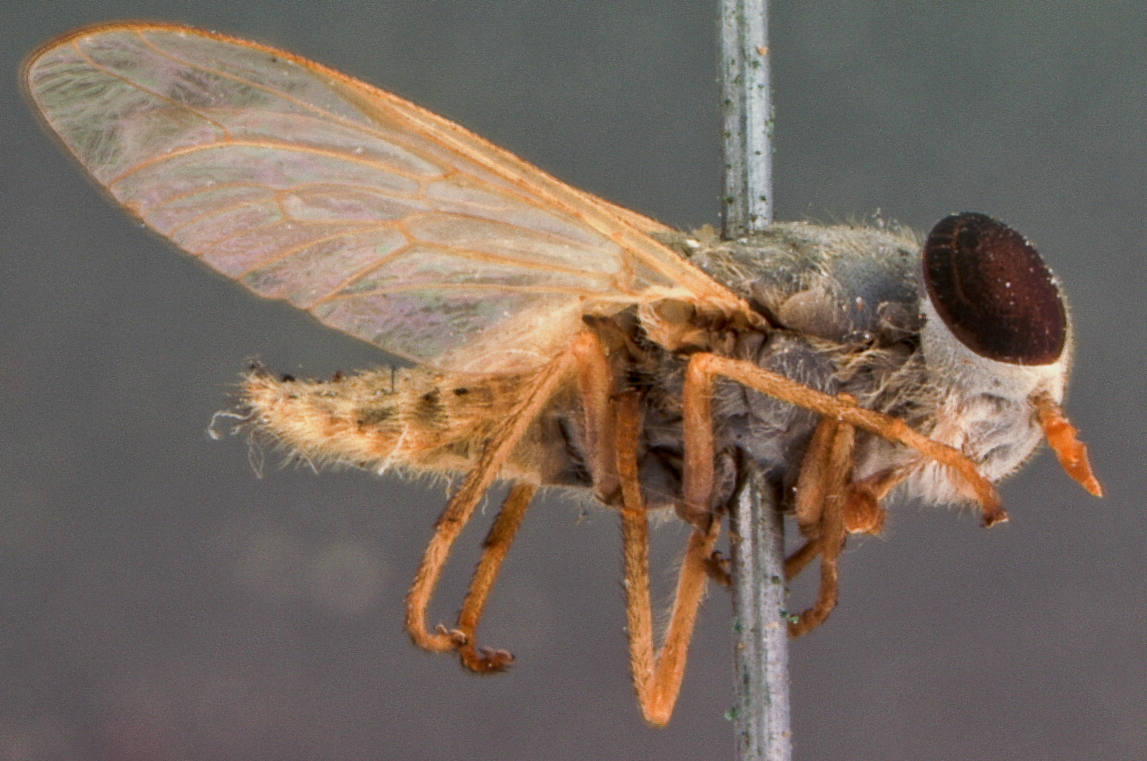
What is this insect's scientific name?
Tabanus thoracicus (also Atylotus thoracicus)
